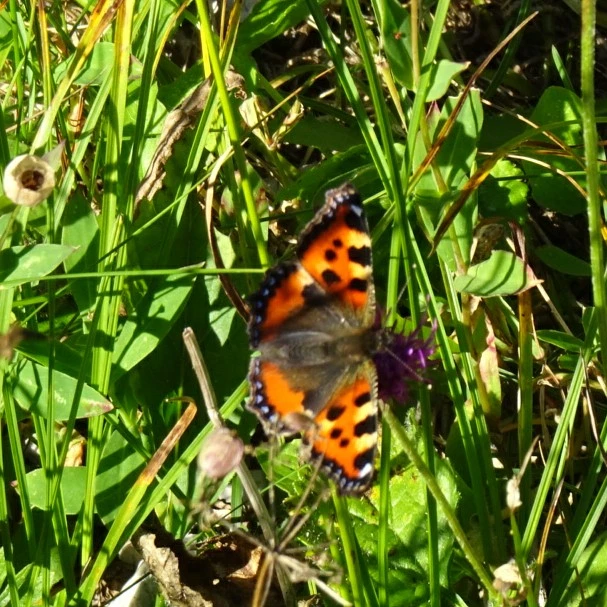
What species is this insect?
Aglais urticae
